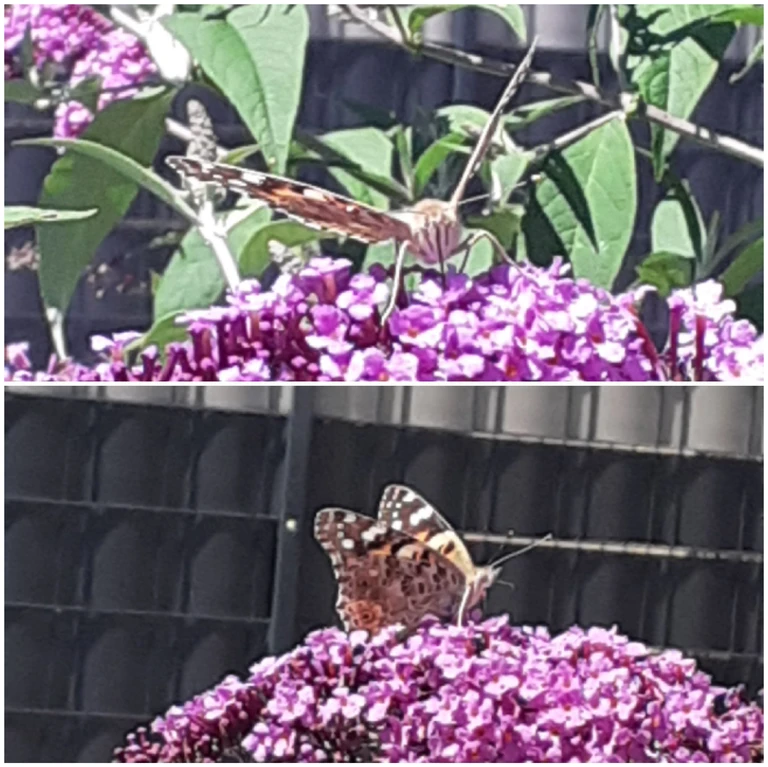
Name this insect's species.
Vanessa cardui
